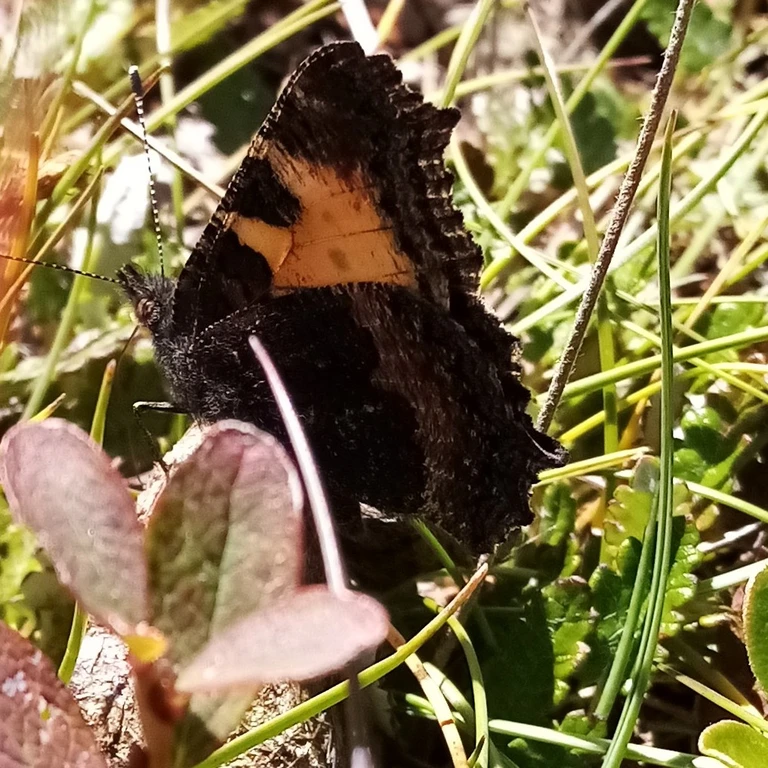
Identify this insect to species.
Aglais urticae
